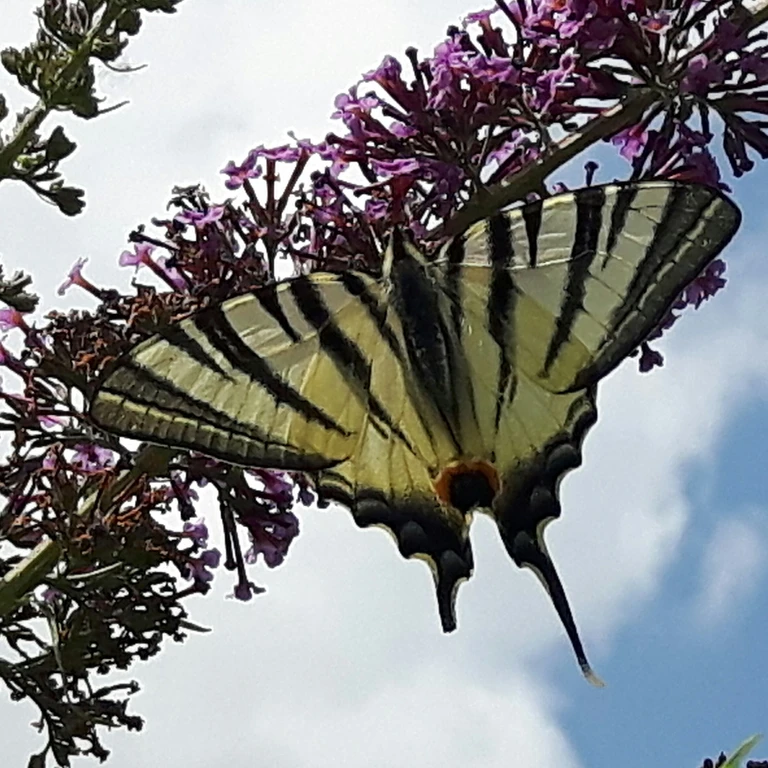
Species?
Iphiclides podalirius
